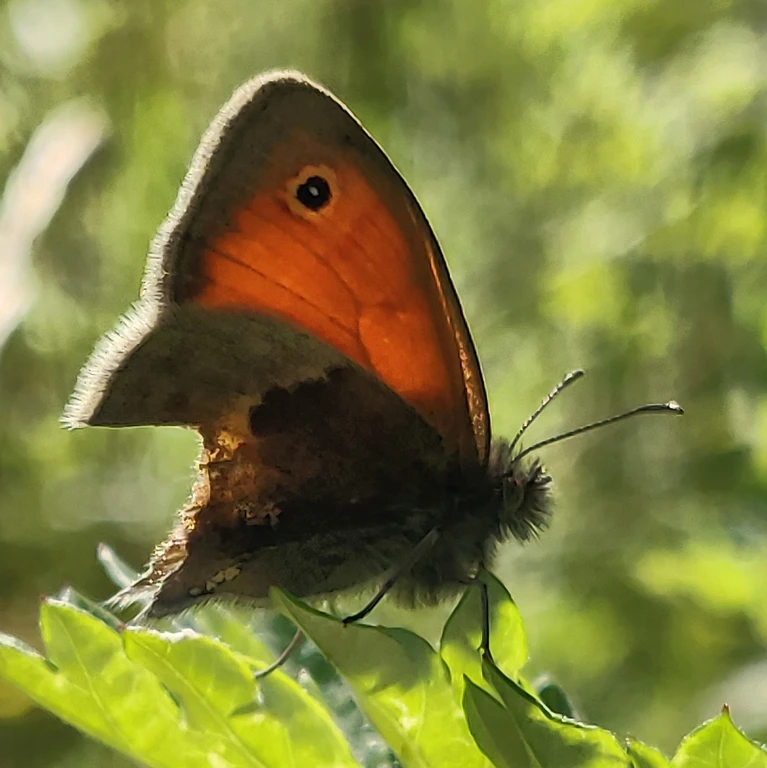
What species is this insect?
Coenonympha pamphilus
